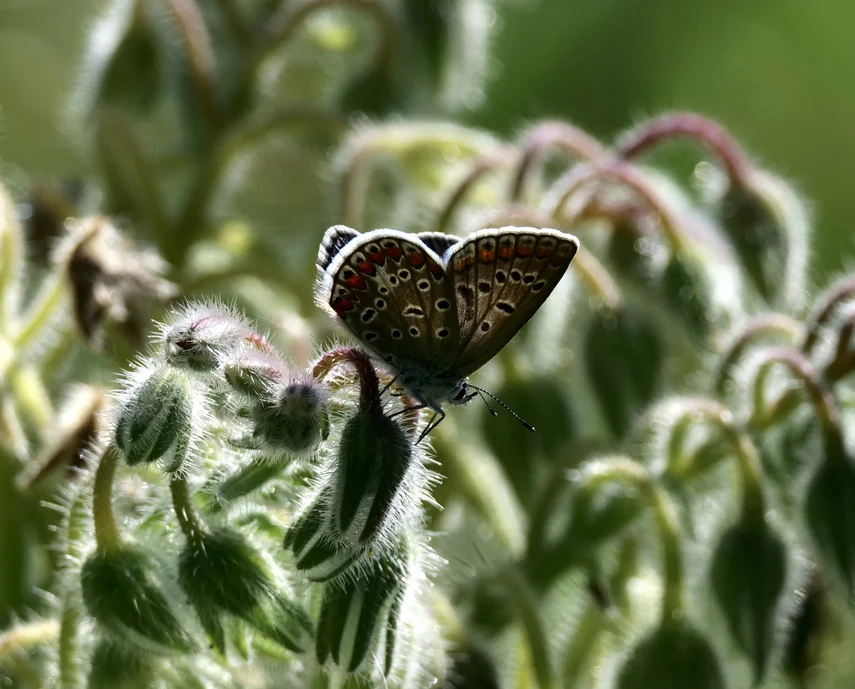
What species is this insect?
Polyommatus icarus
